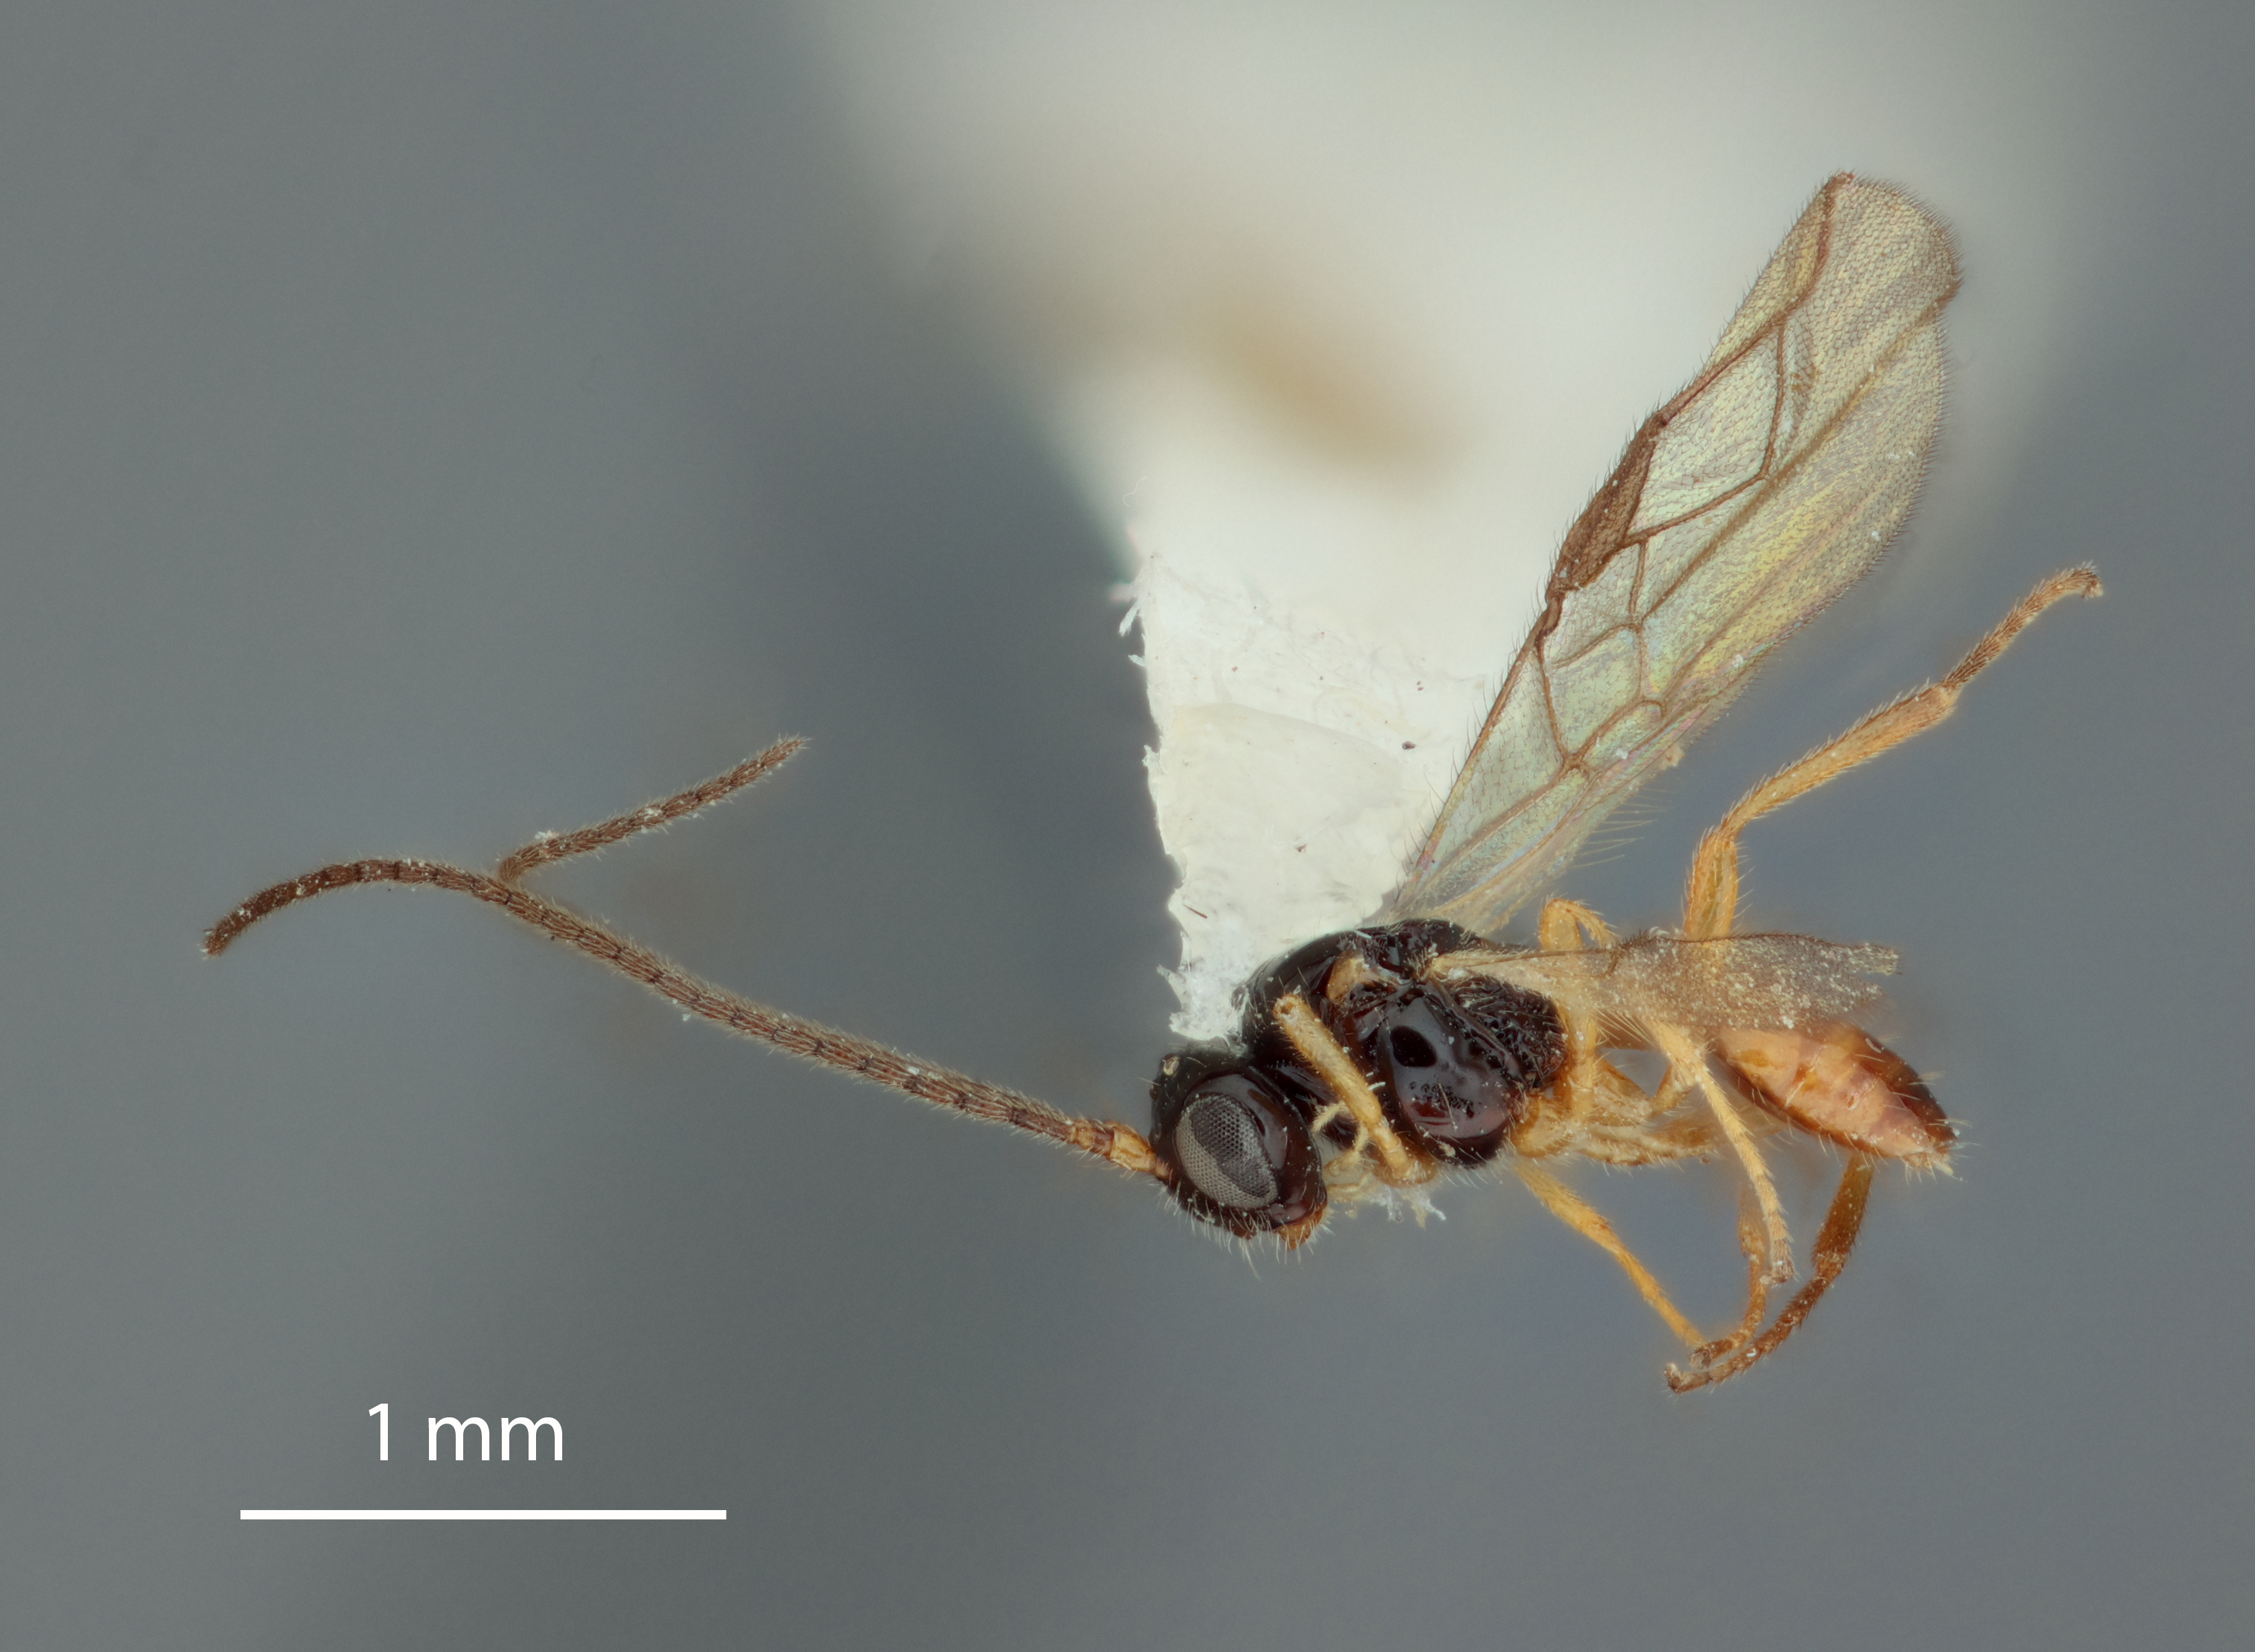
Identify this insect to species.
Opius pyrogaster
